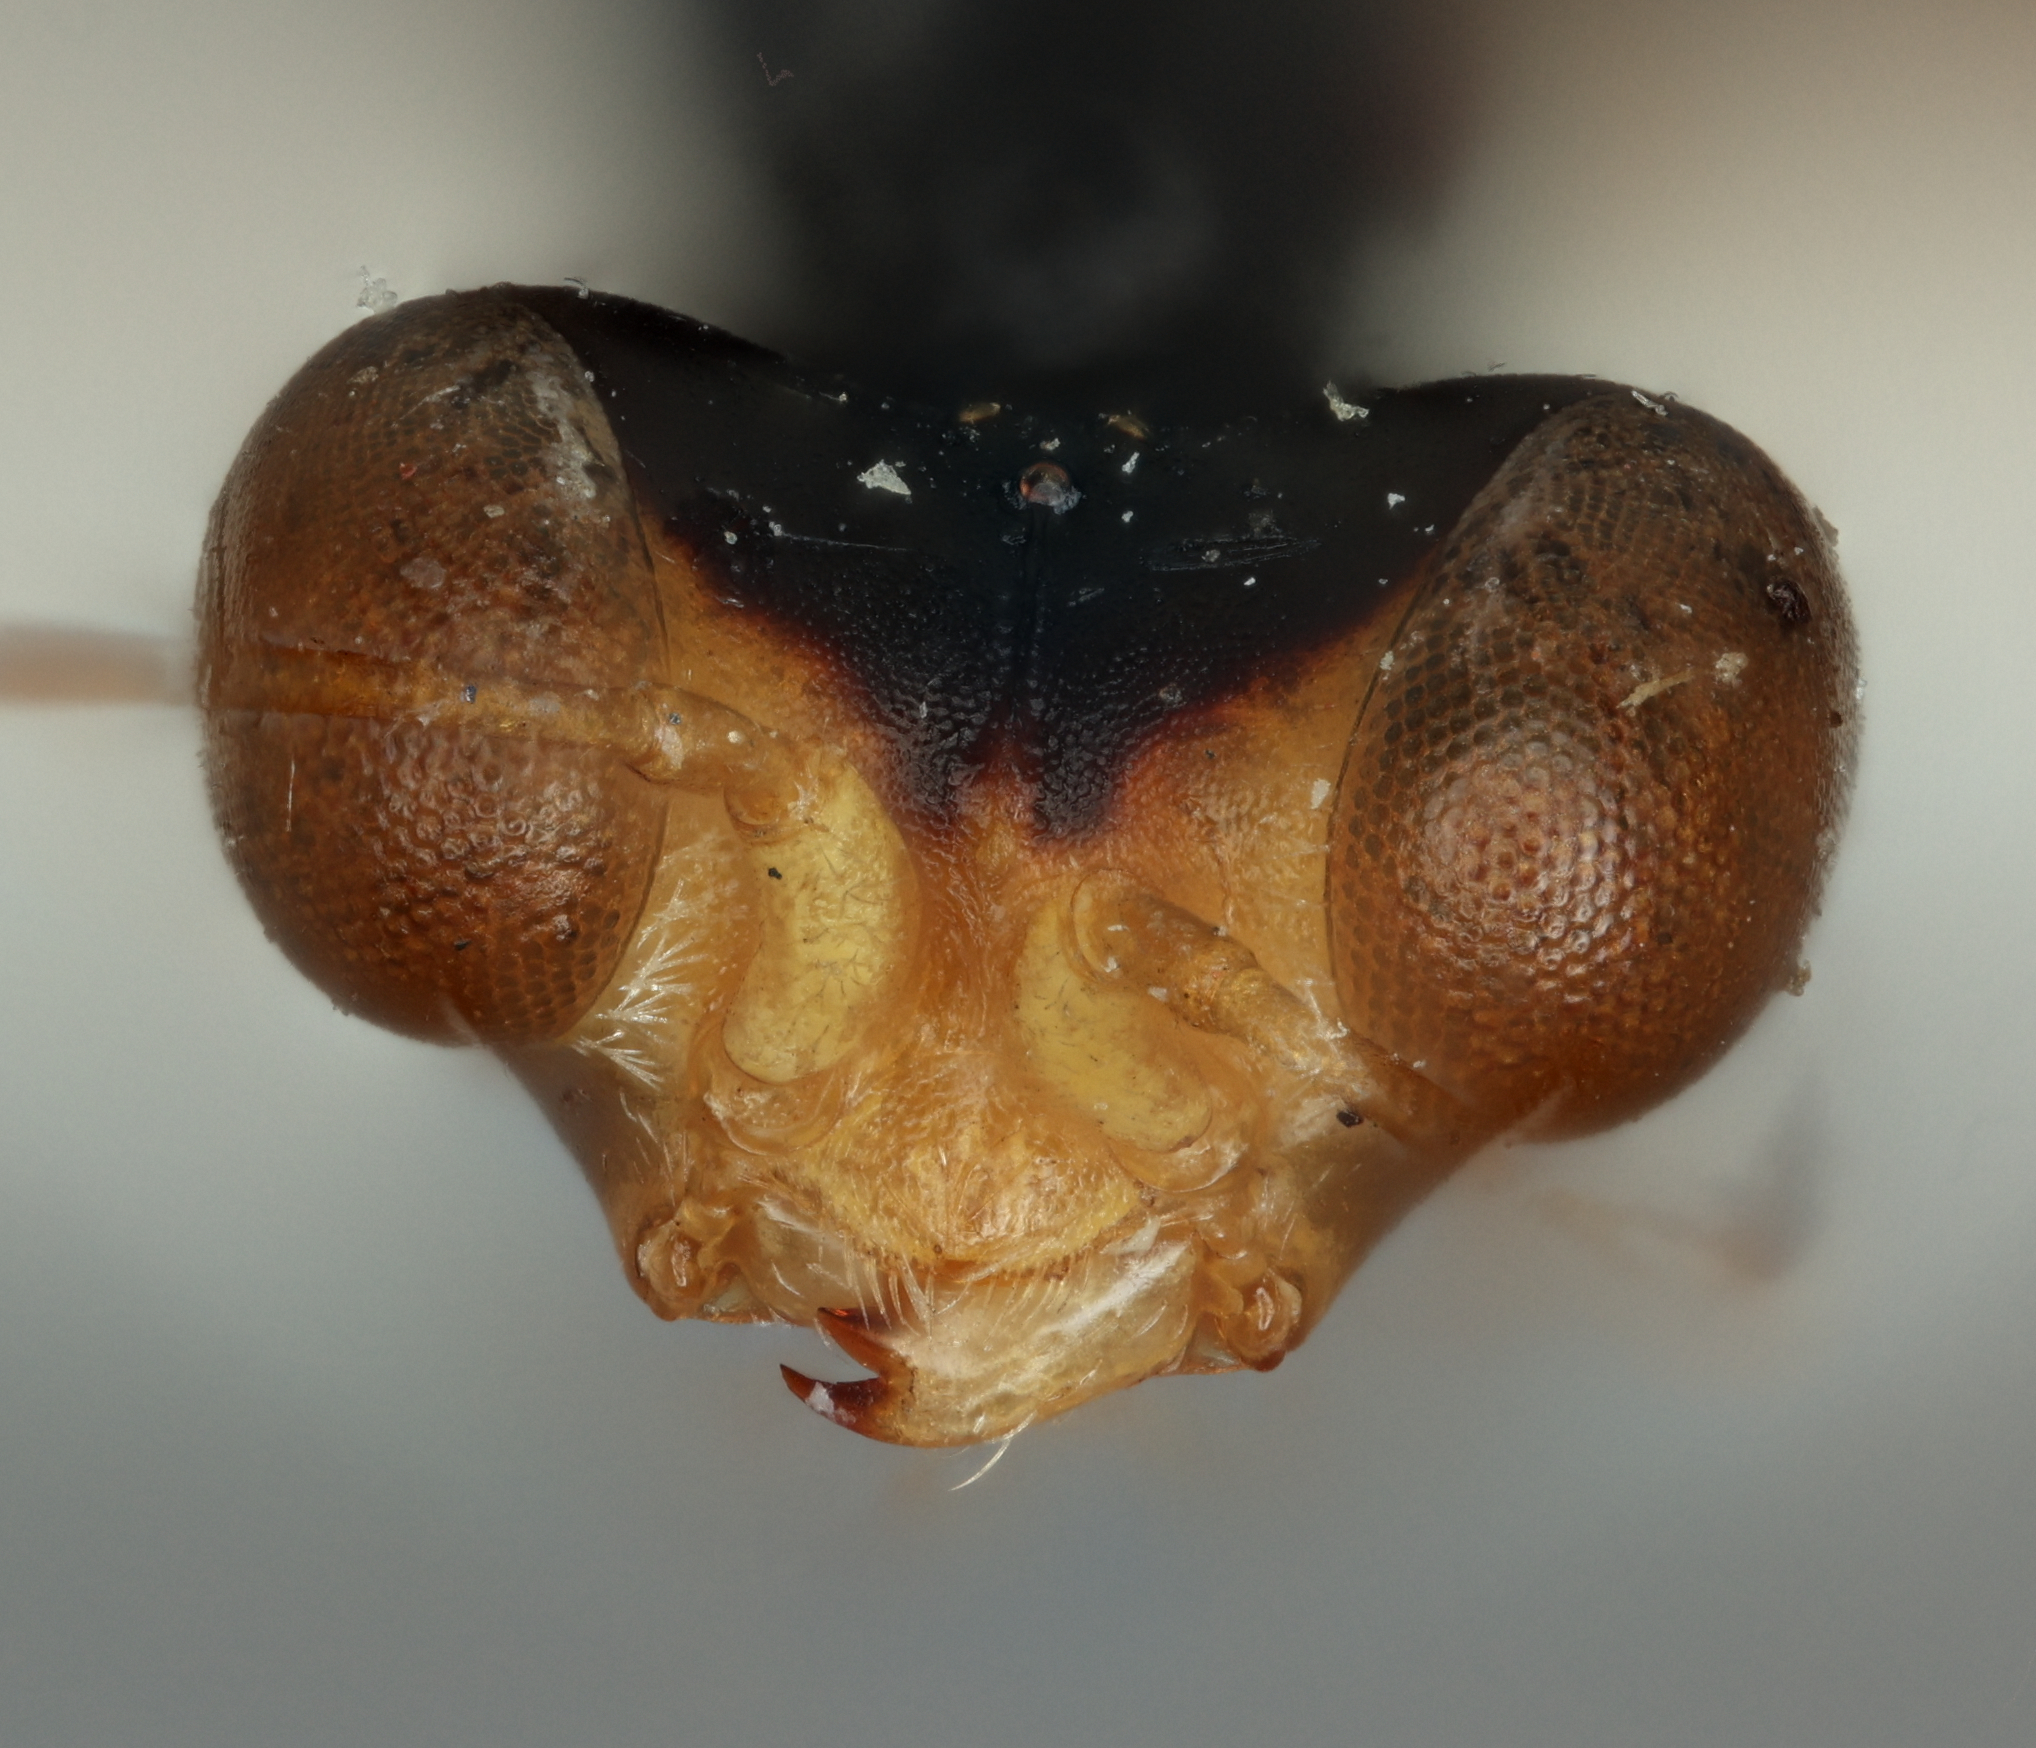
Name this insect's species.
Gonatopus flavifrons
